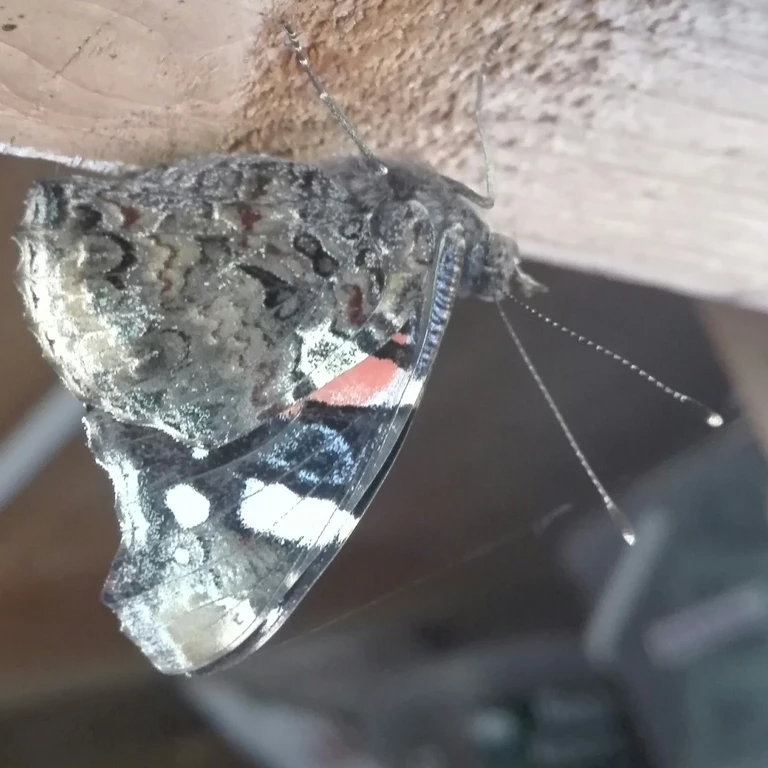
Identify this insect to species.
Vanessa atalanta
